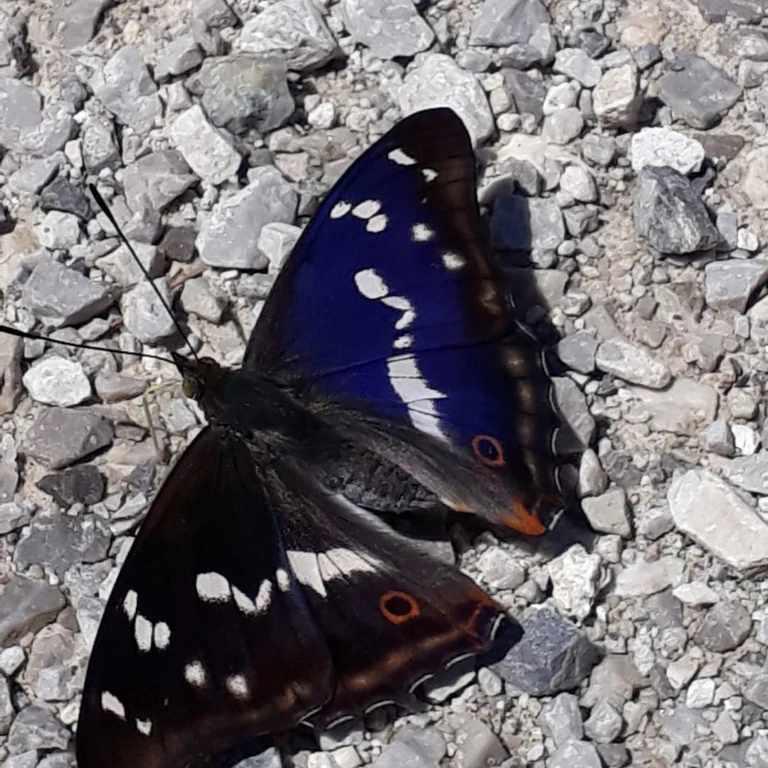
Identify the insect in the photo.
Apatura iris
